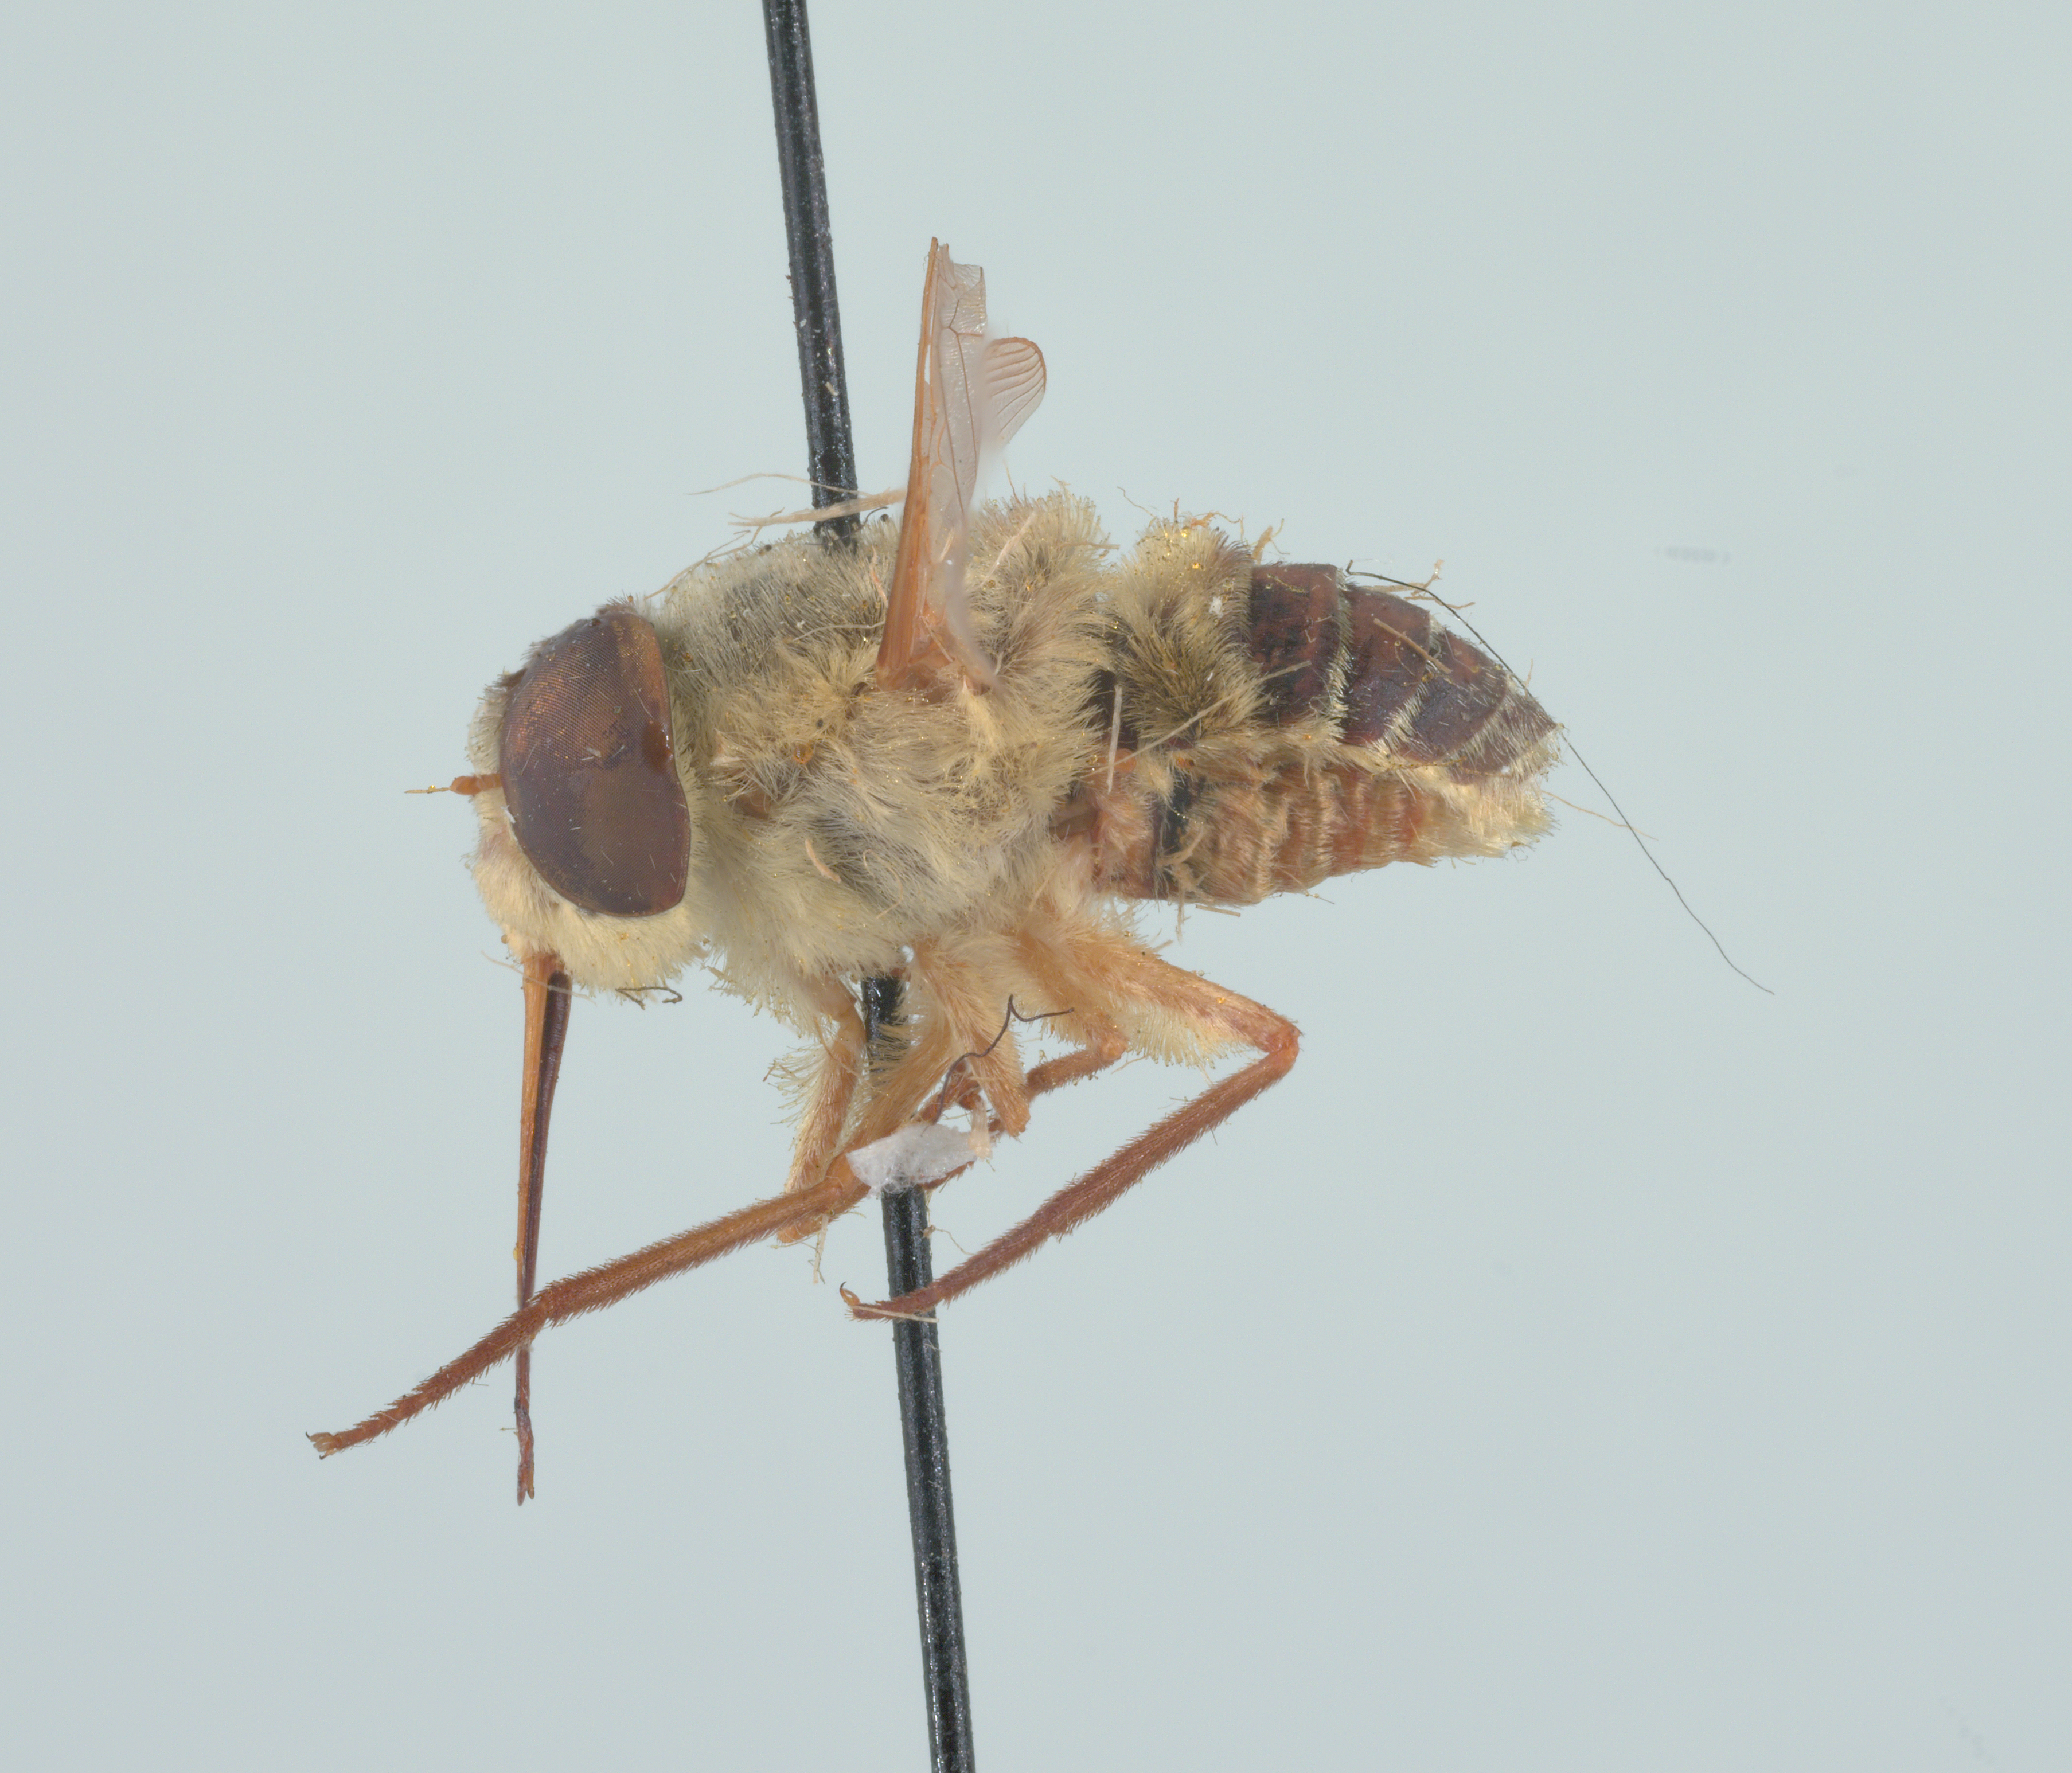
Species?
Neorhynchocephalus volaticus
